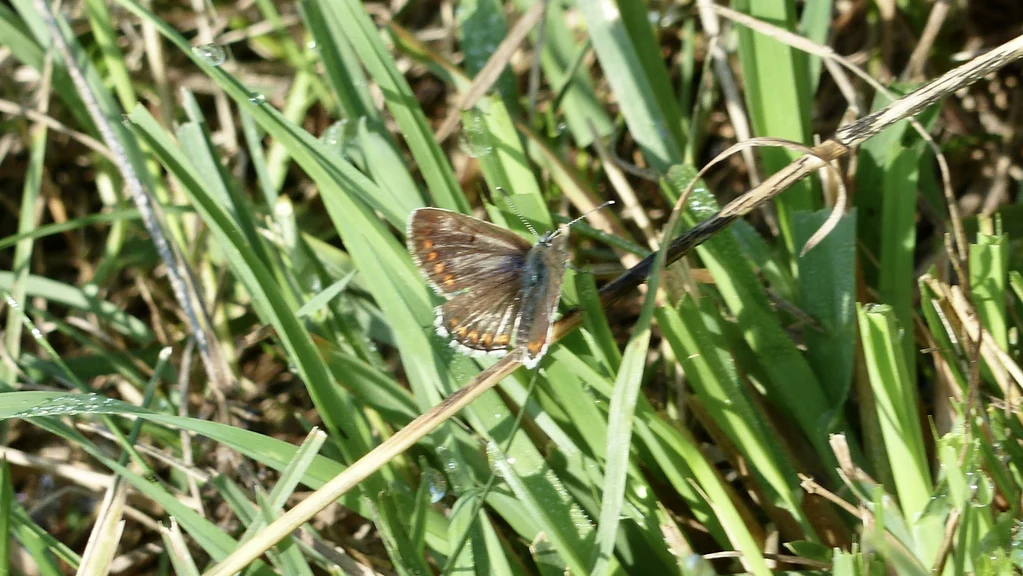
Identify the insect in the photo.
Aricia agestis/artaxerxes
